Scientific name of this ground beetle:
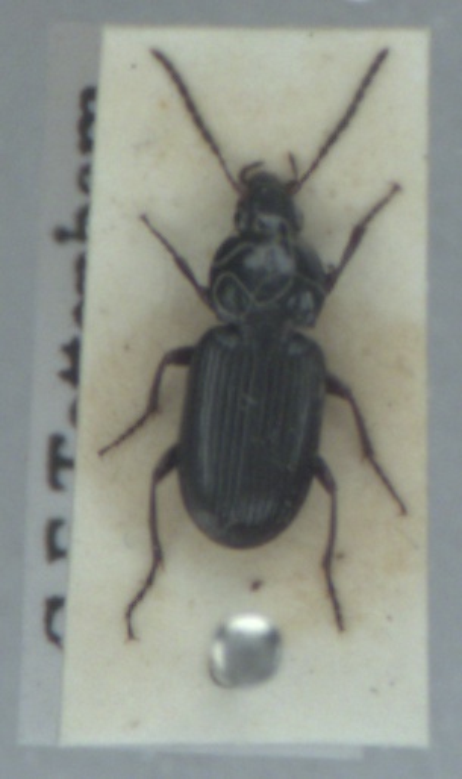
Pterostichus vernalis
